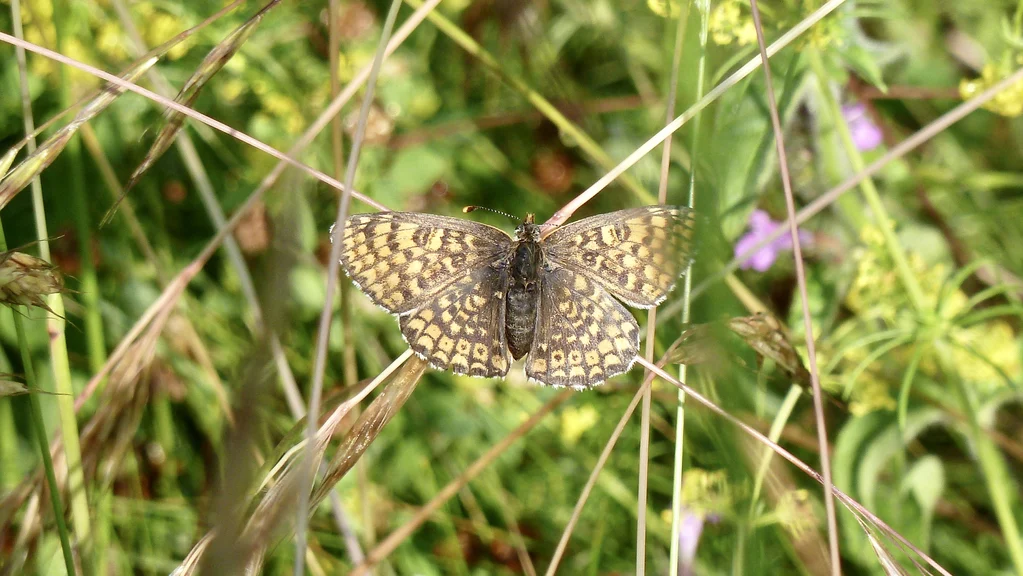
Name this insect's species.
Melitaea cinxia
